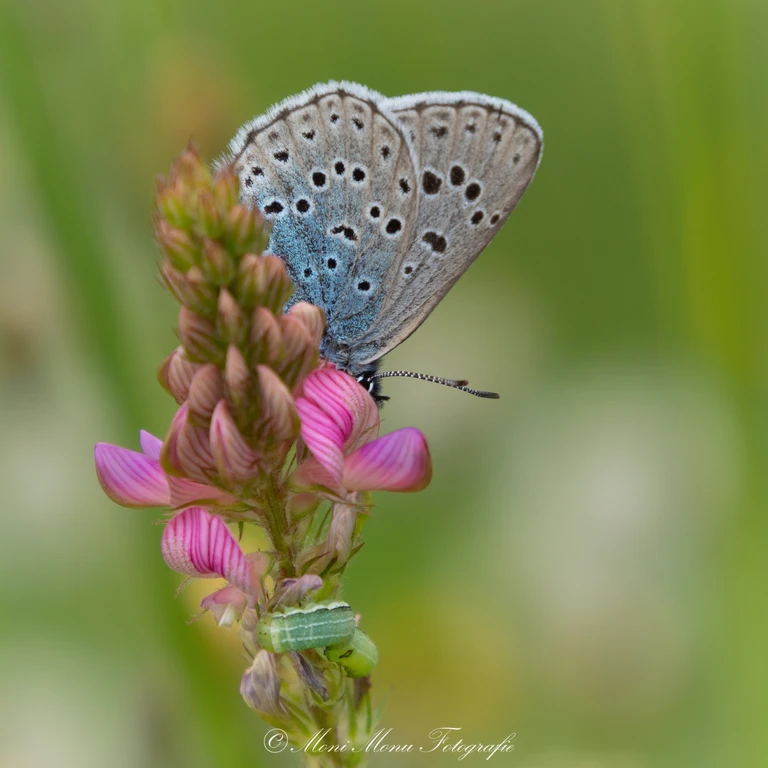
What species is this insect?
Phengaris arion (also Maculinea arion)
